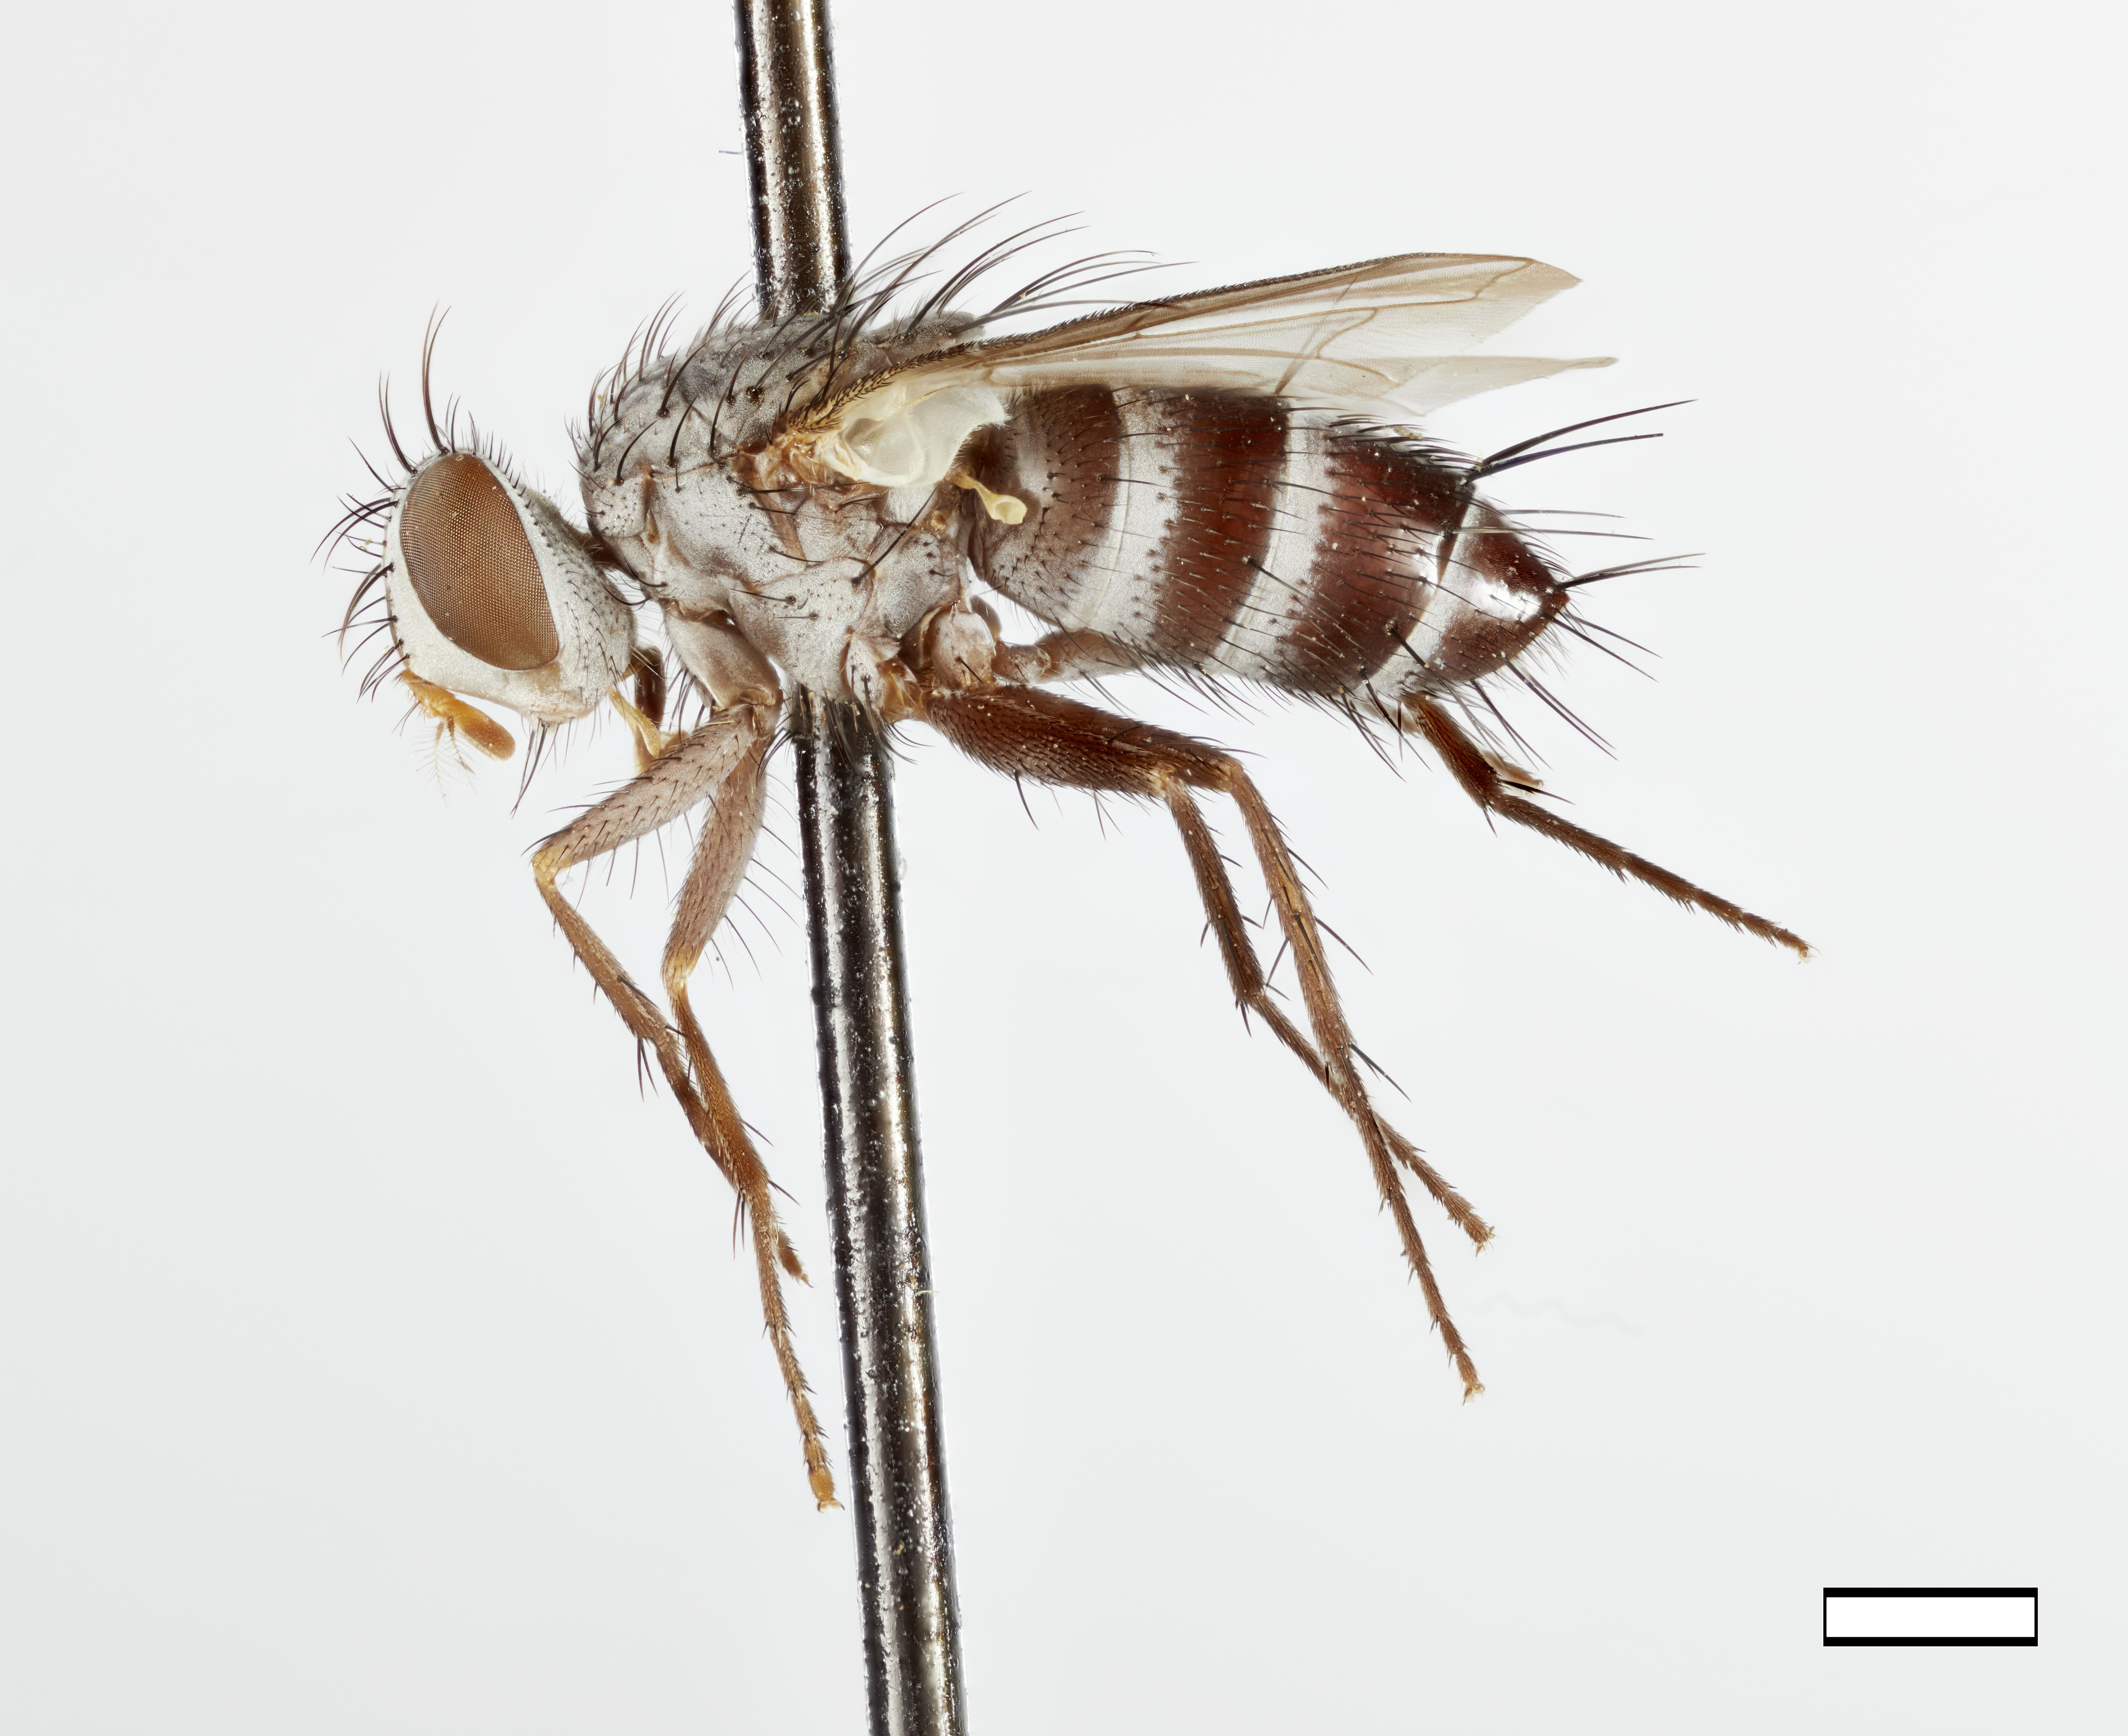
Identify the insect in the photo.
Minthozelia montana
